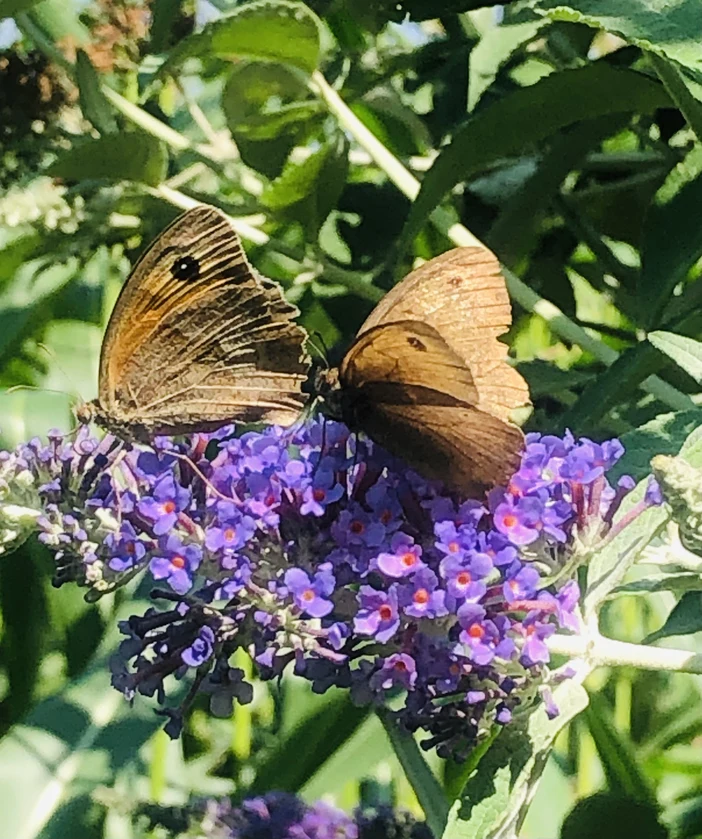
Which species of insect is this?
Maniola jurtina
